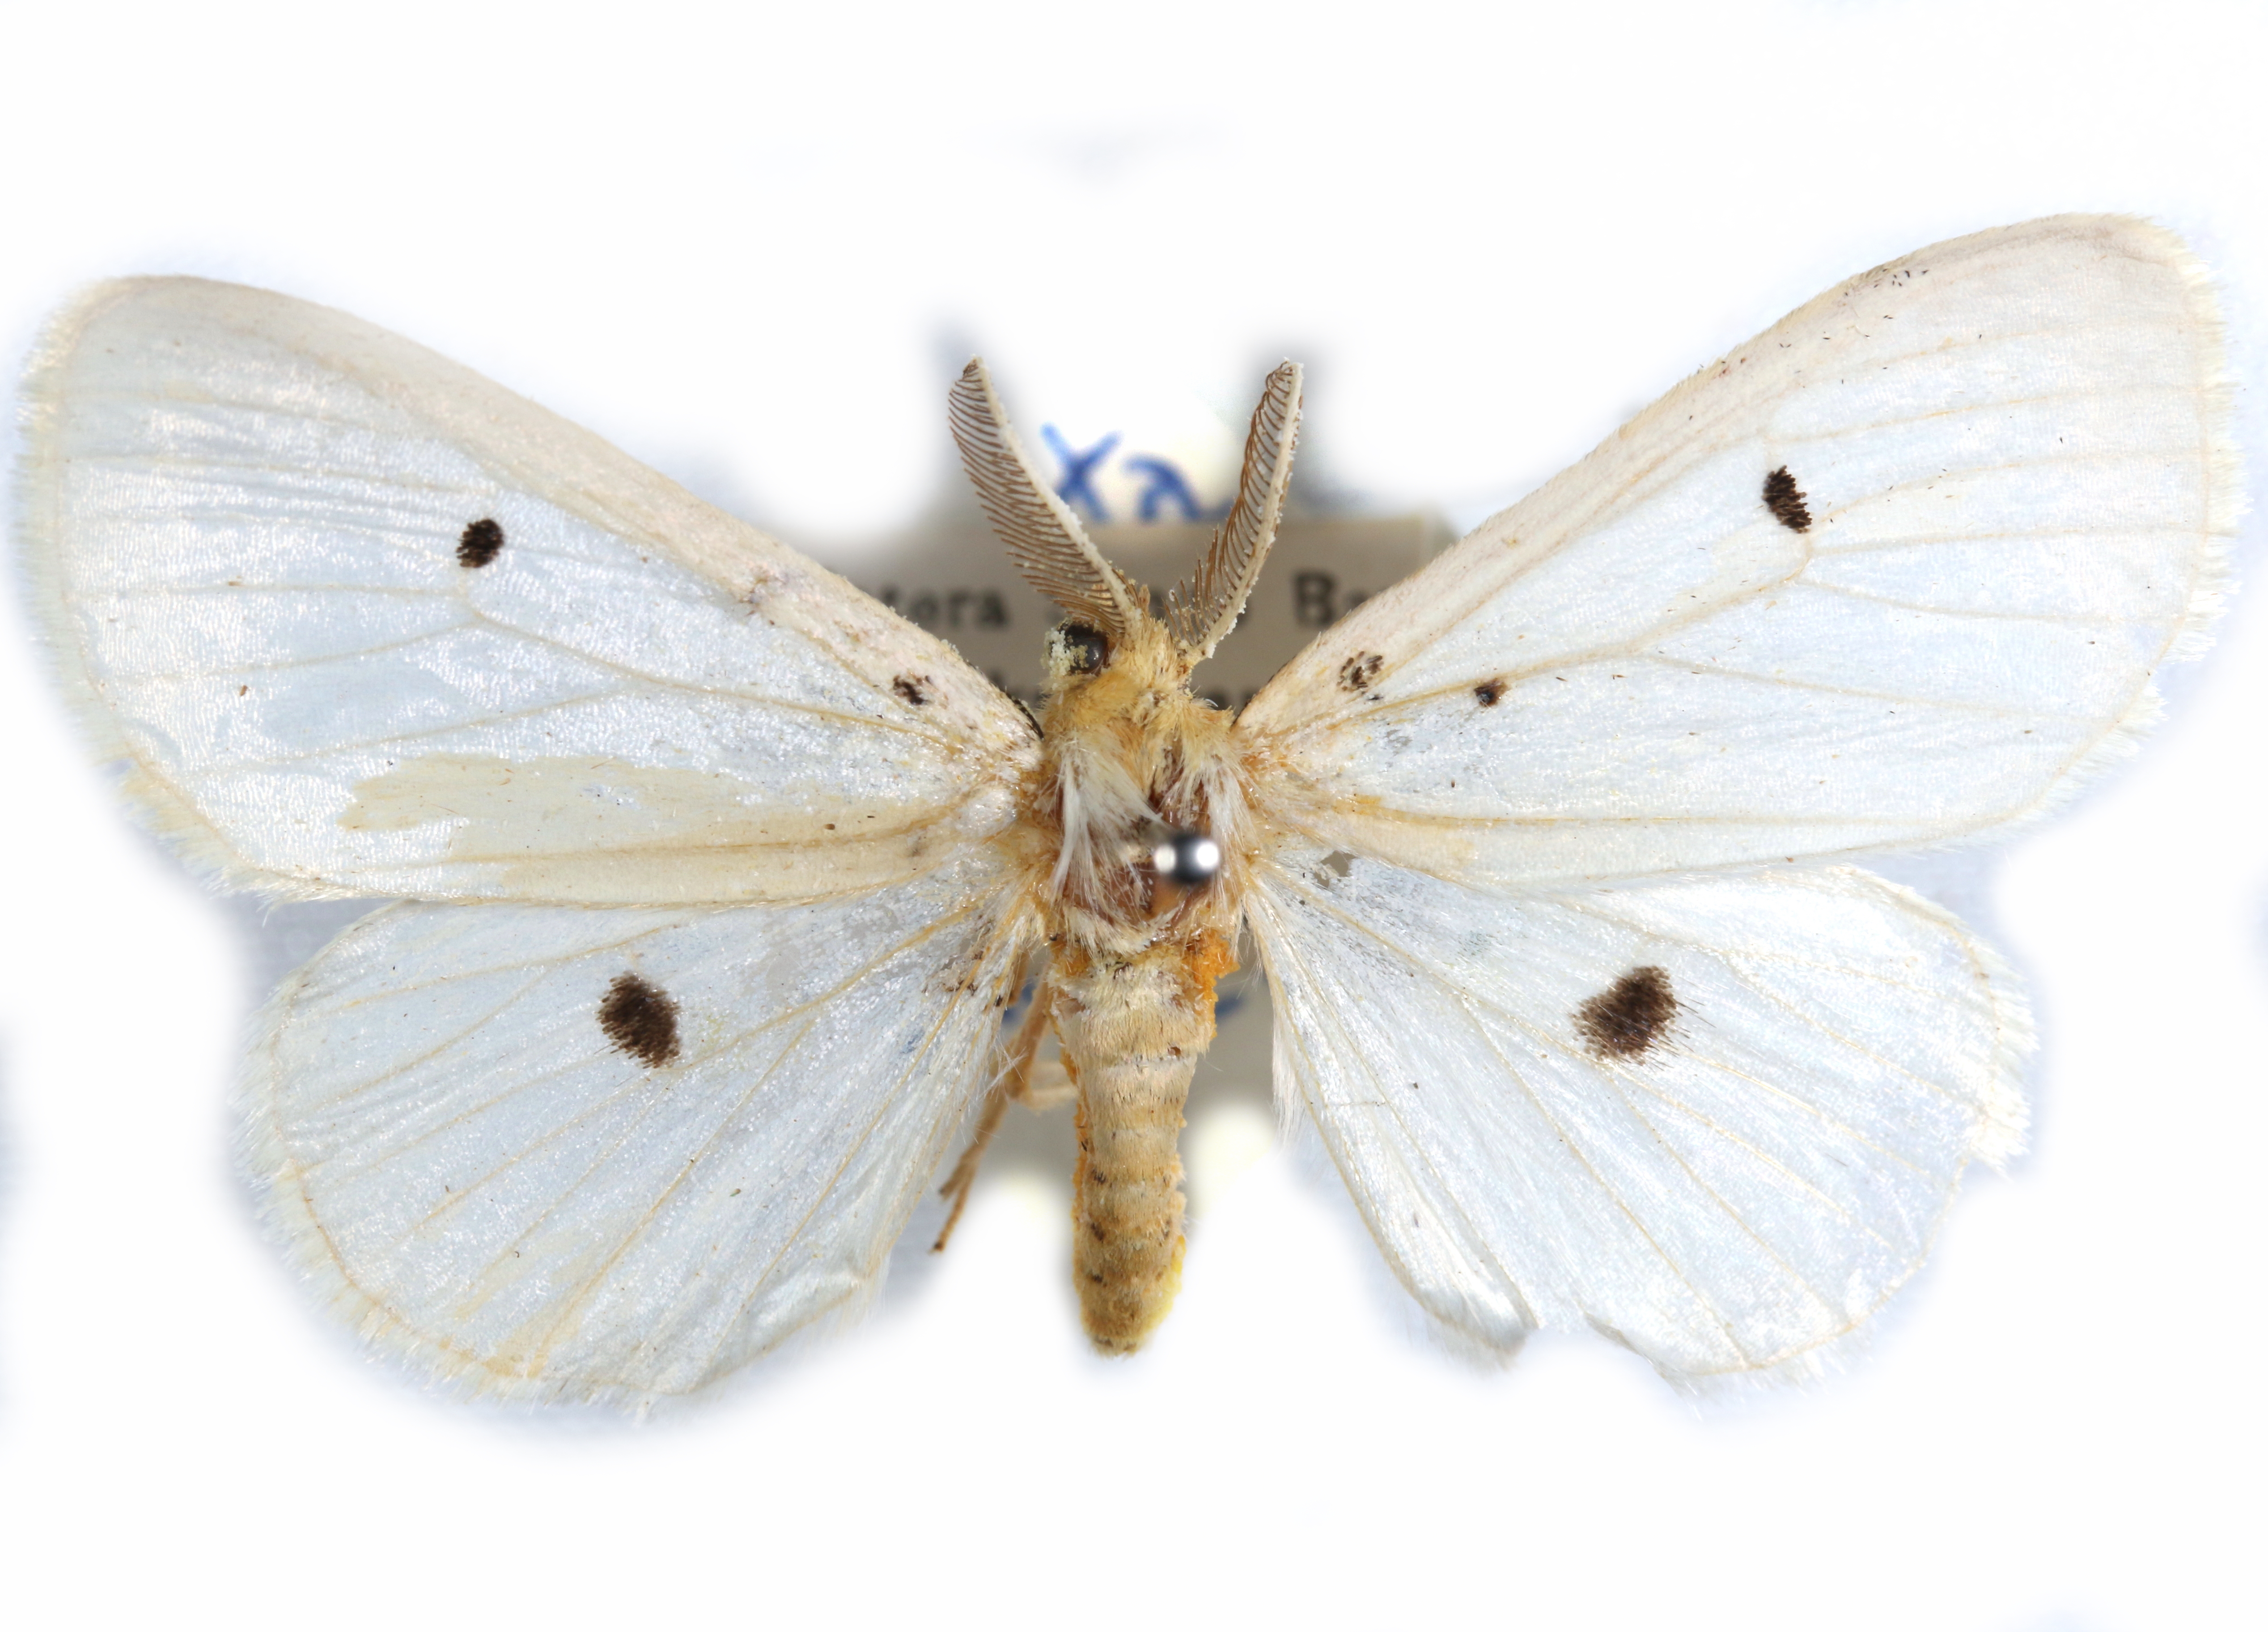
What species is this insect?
Sphragista kitchingi
